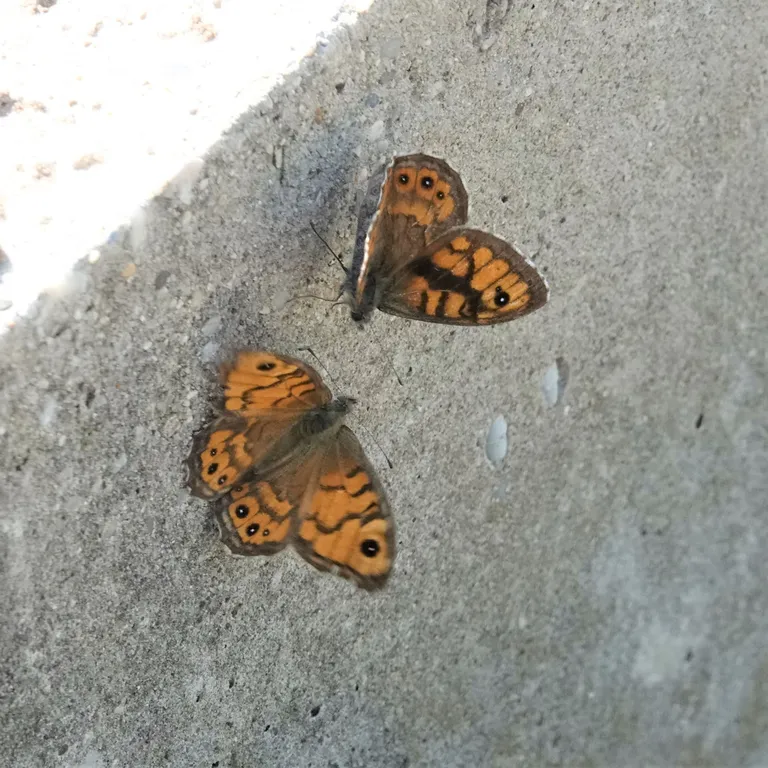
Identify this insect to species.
Lasiommata megera (also Pararge megera)
